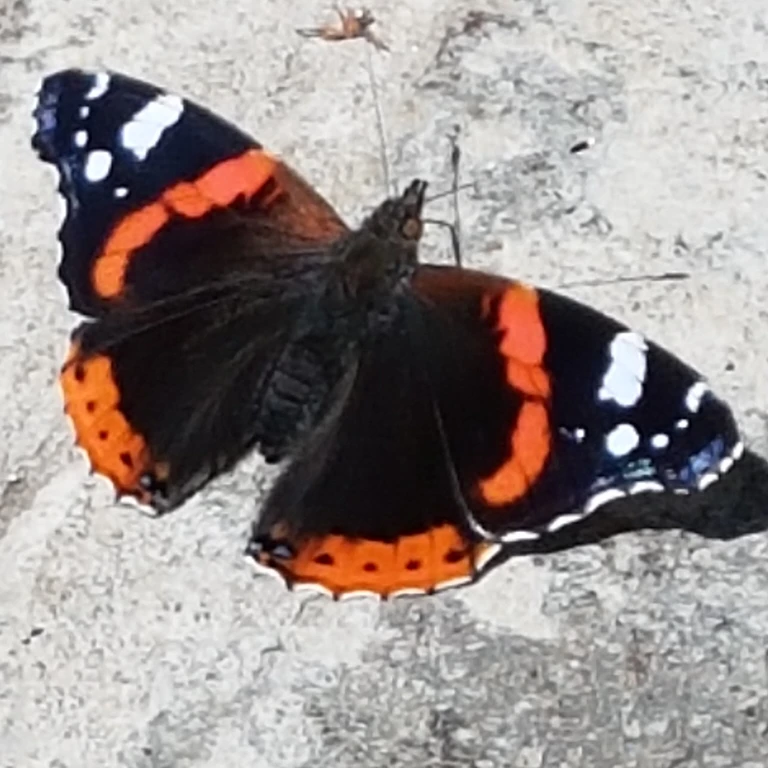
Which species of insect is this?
Vanessa atalanta
